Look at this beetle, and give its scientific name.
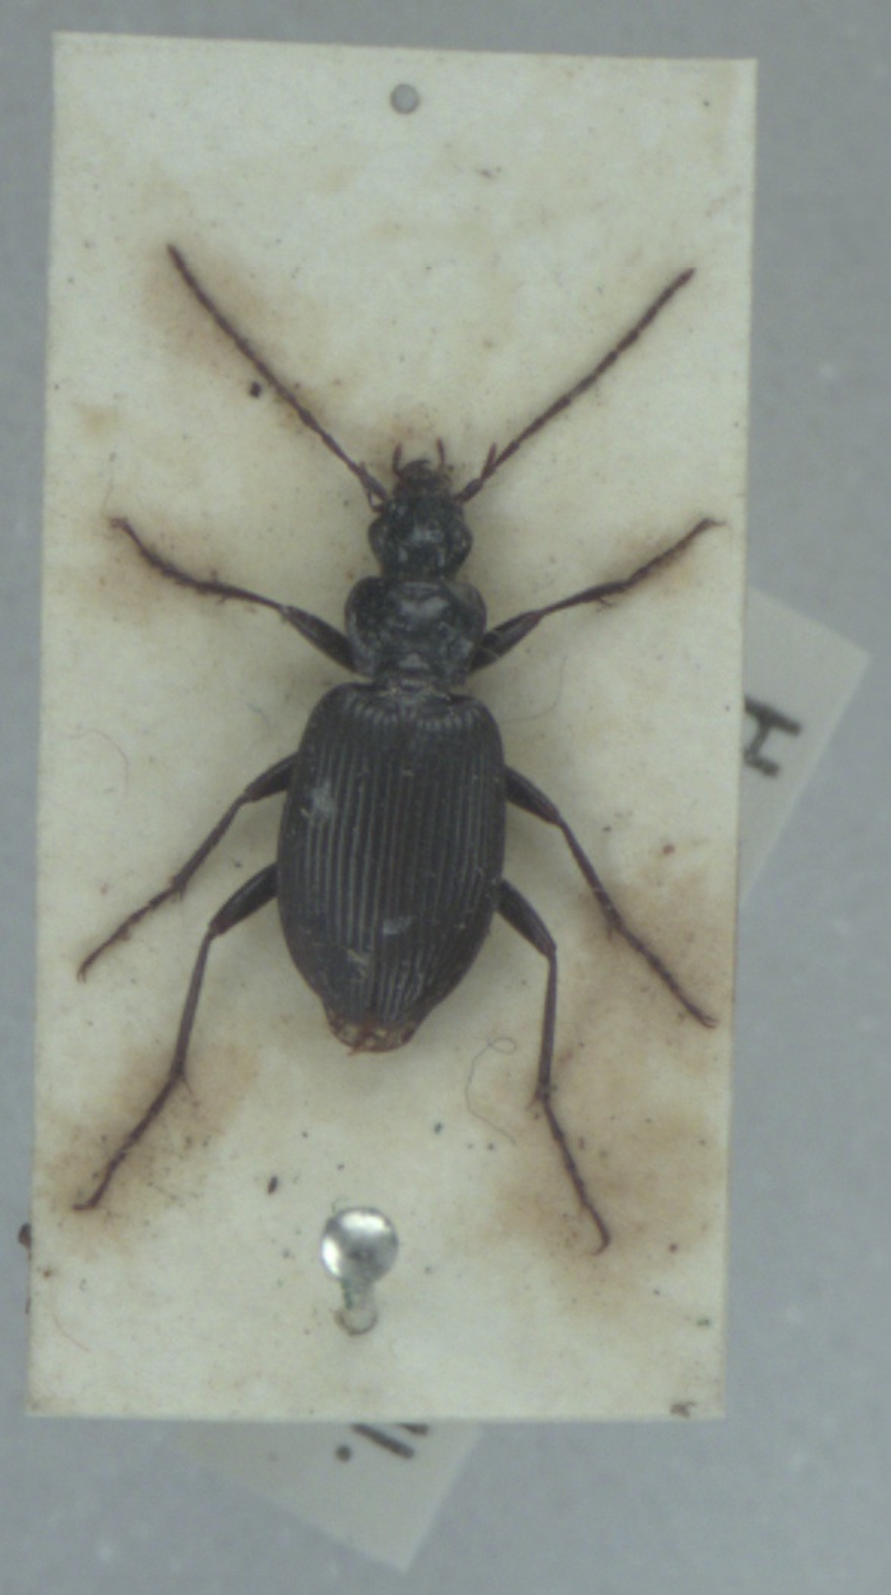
Platynus assimilis
